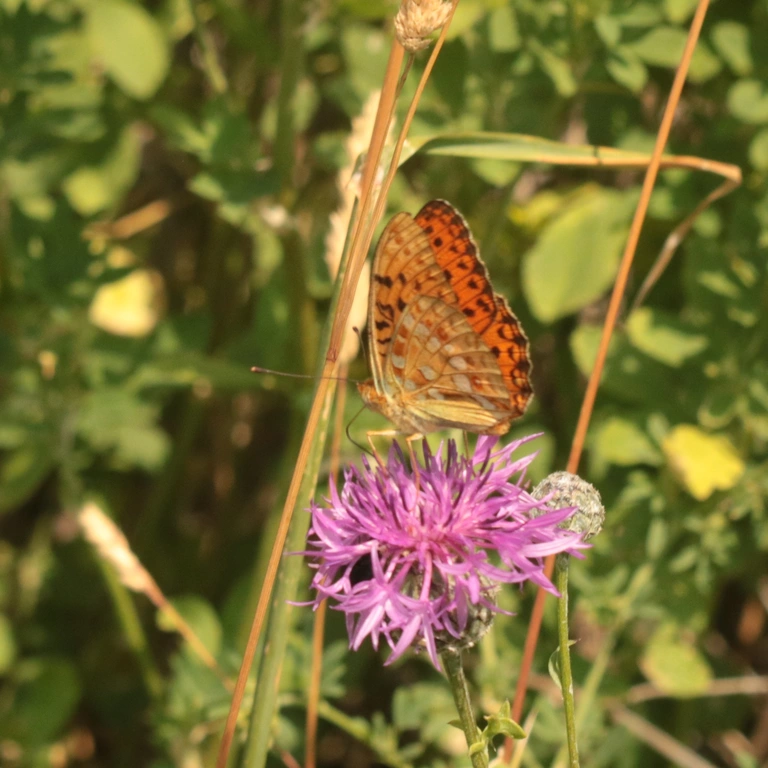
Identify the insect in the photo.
Fabriciana adippe
